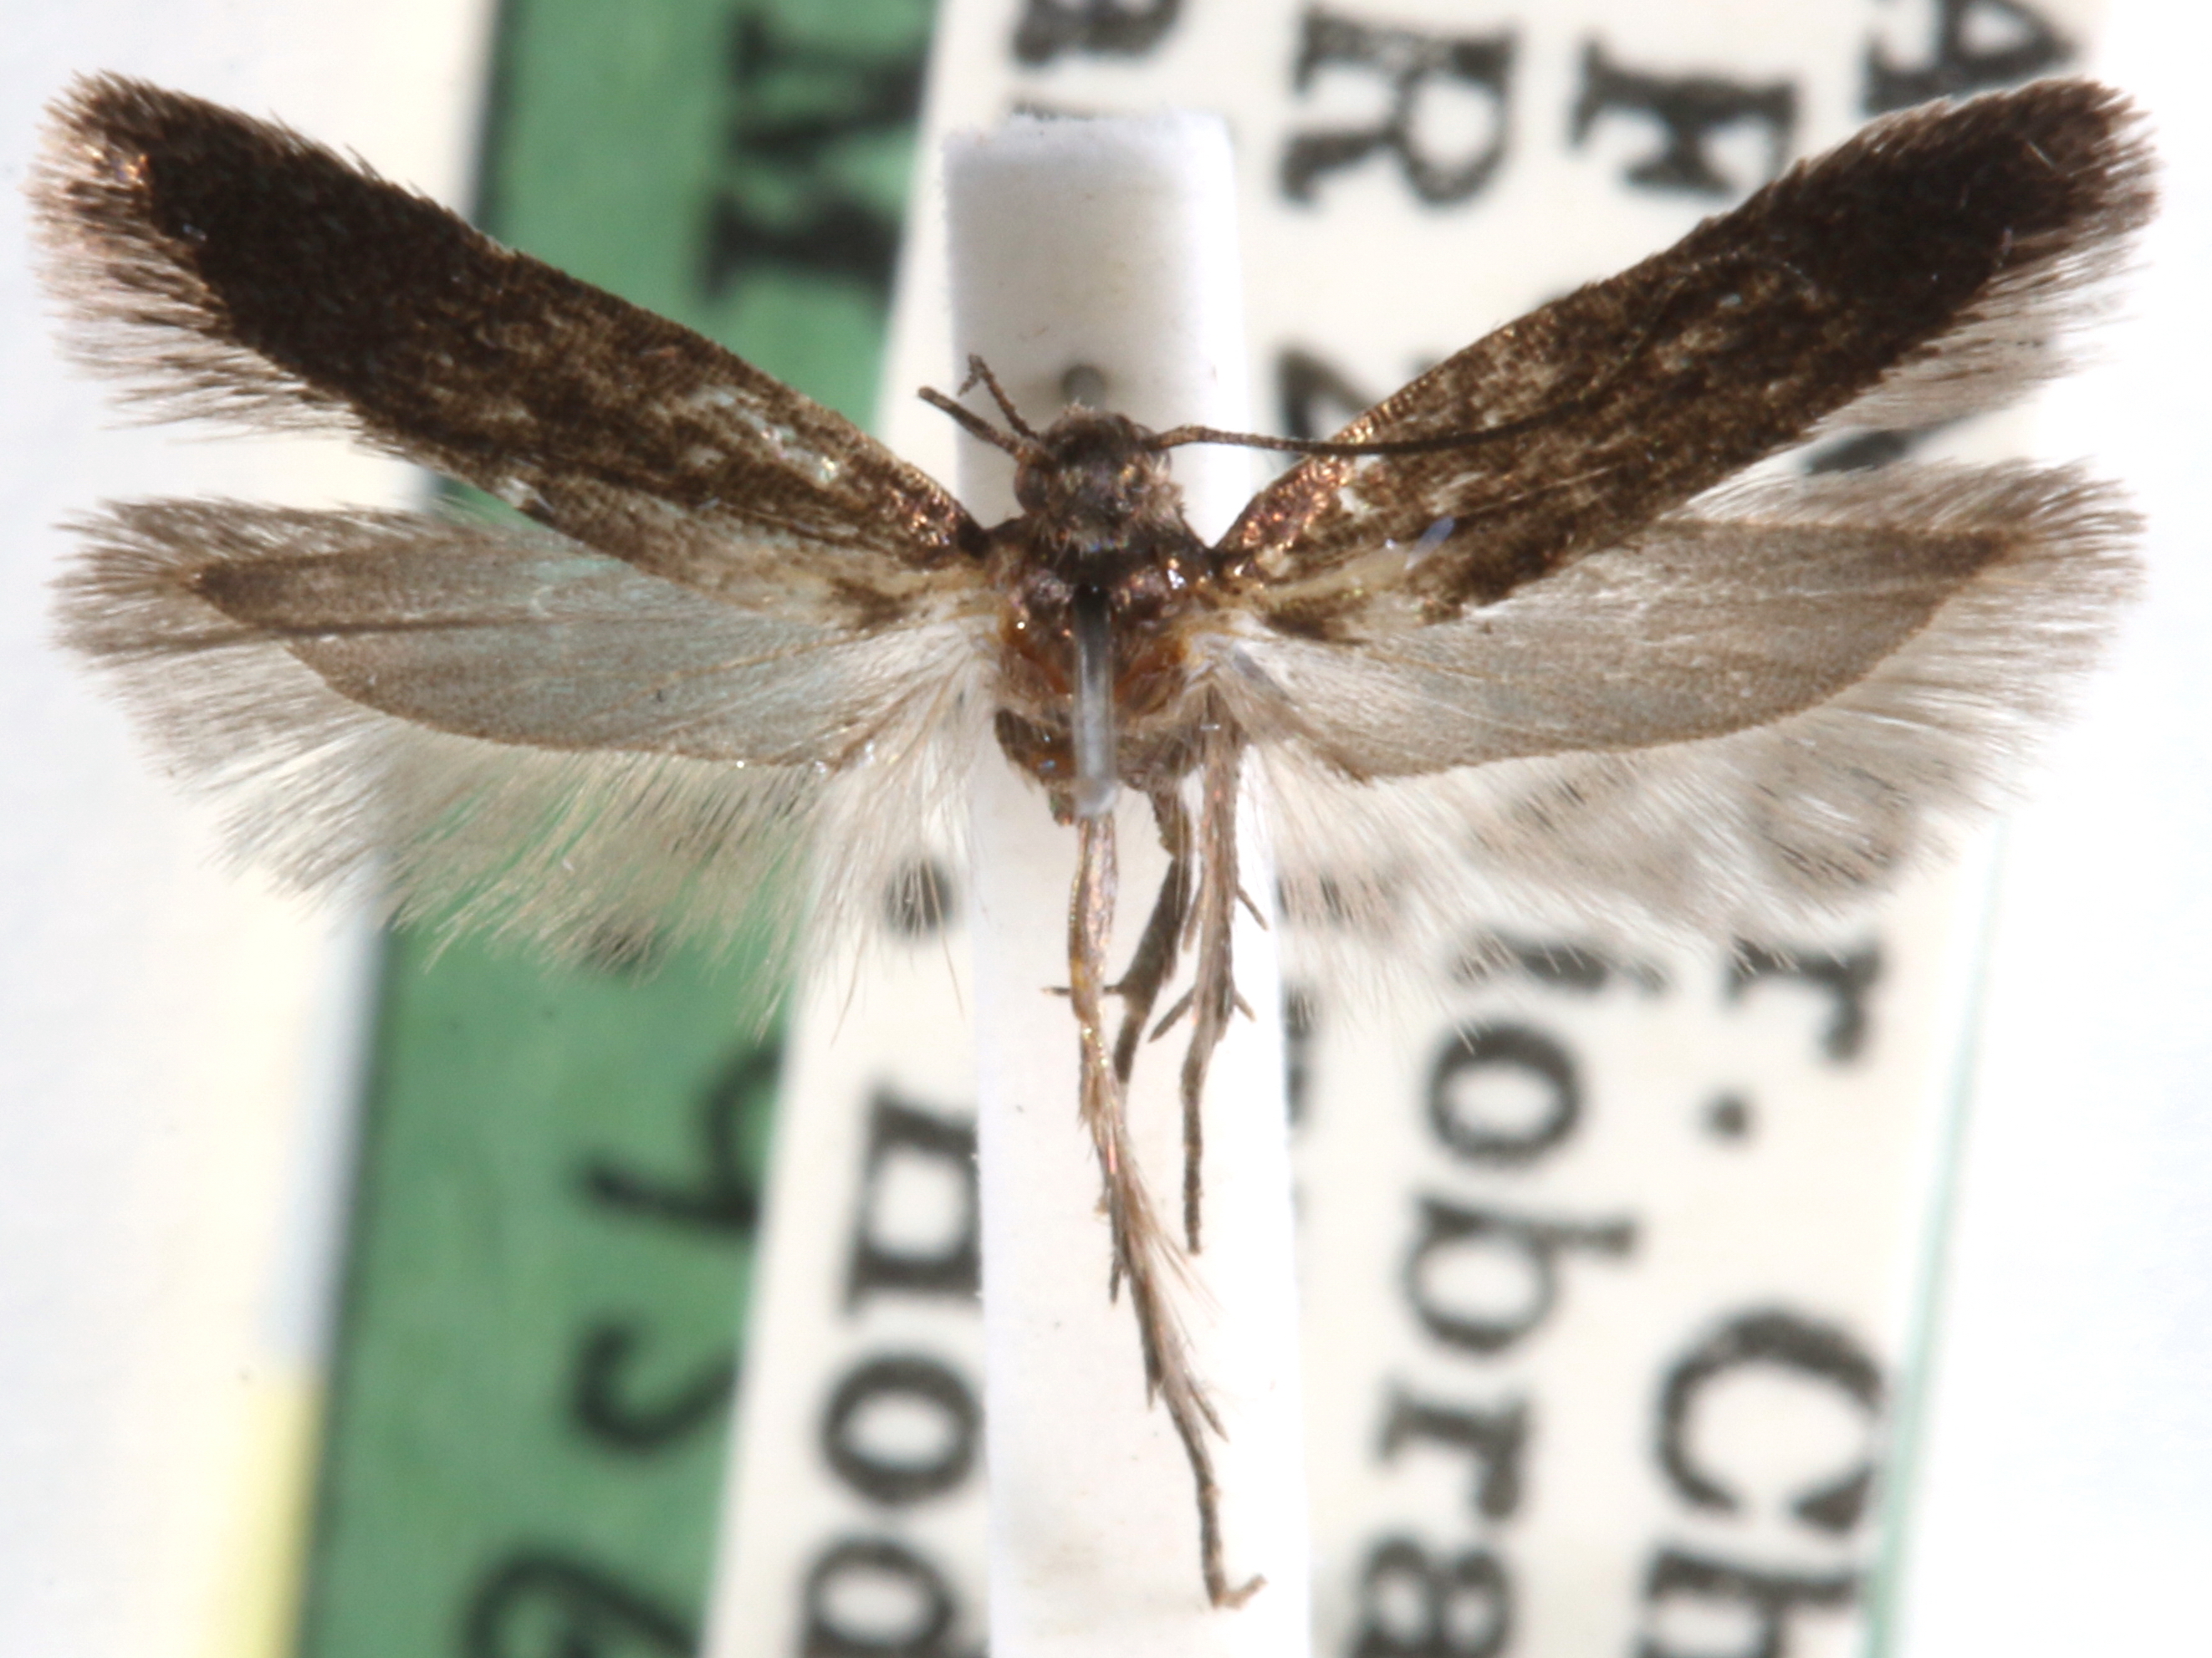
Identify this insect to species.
Chionodes sepultor
